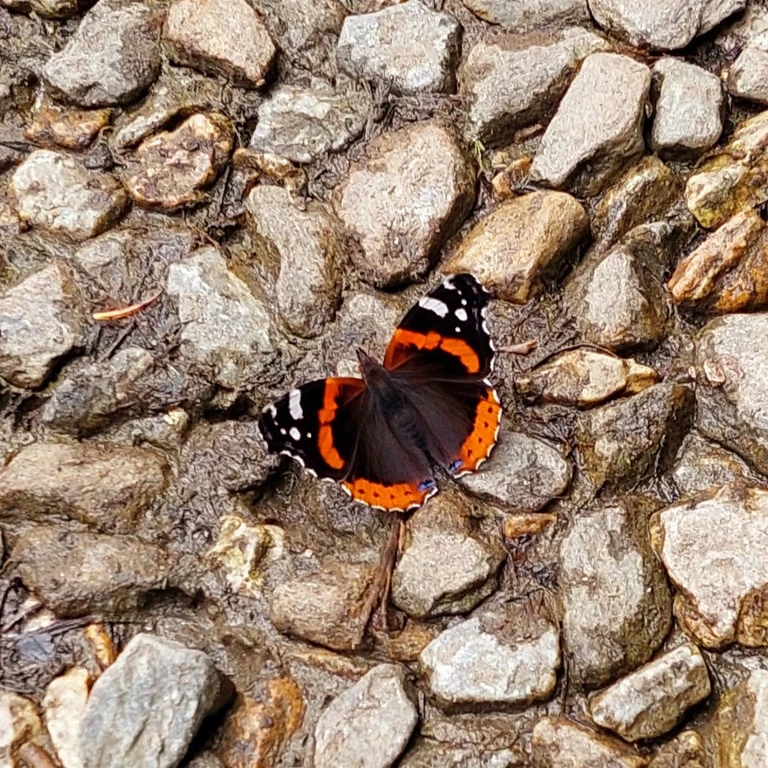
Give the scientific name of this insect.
Vanessa atalanta
